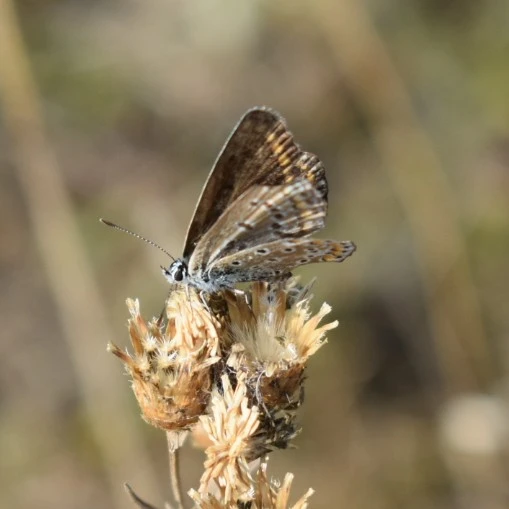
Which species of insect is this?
Polyommatus icarus
